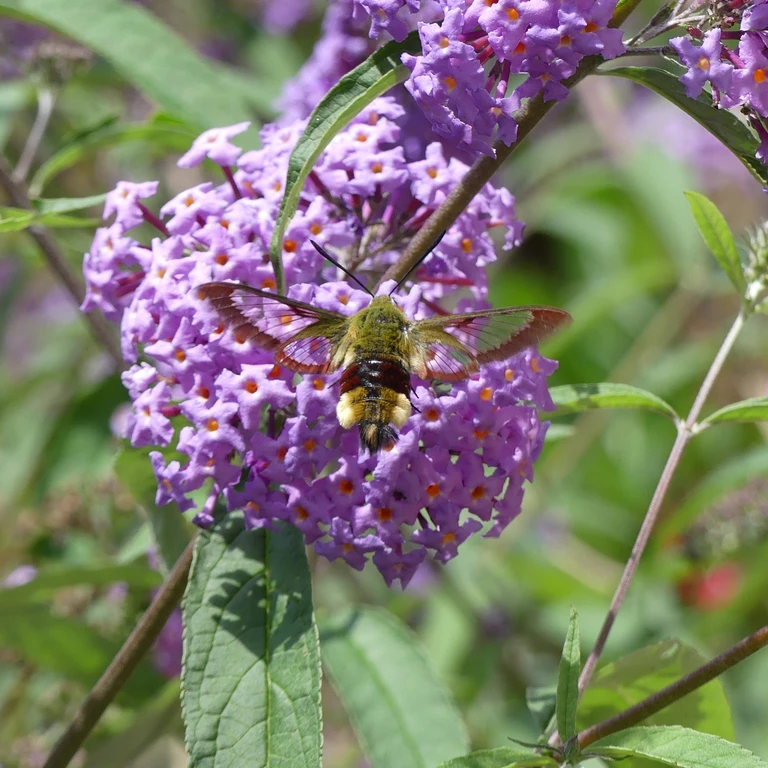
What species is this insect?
Hemaris fuciformis
